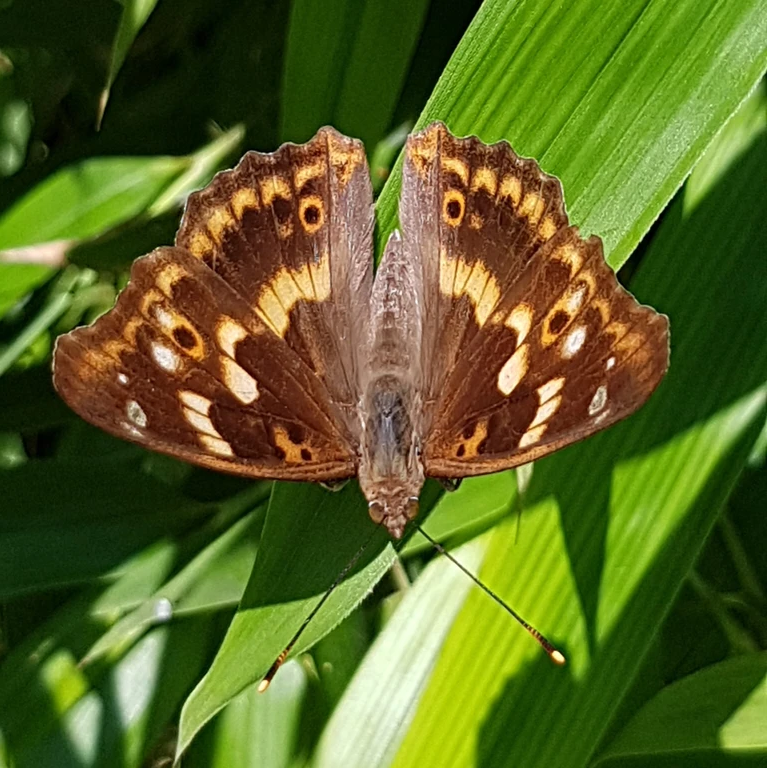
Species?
Apatura ilia
